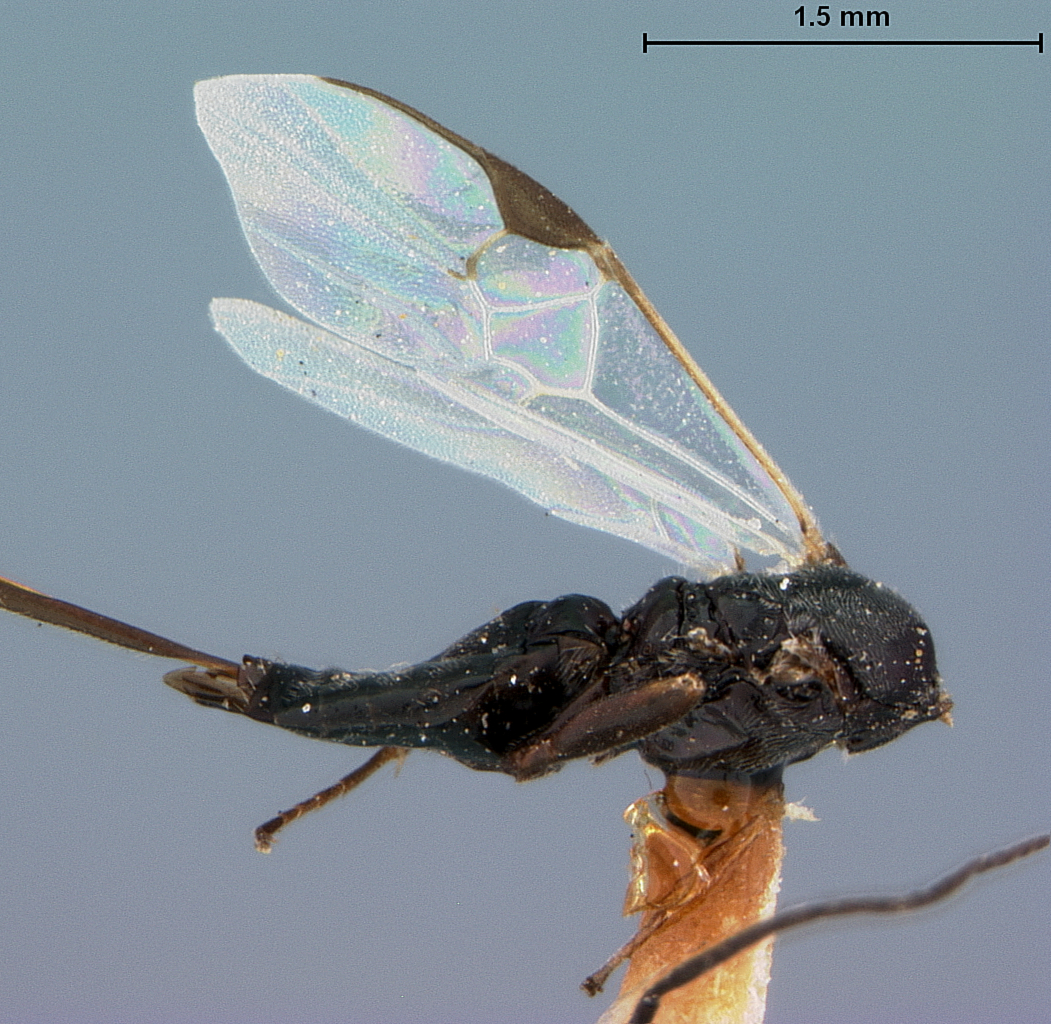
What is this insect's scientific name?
Apanteles cockerelli
